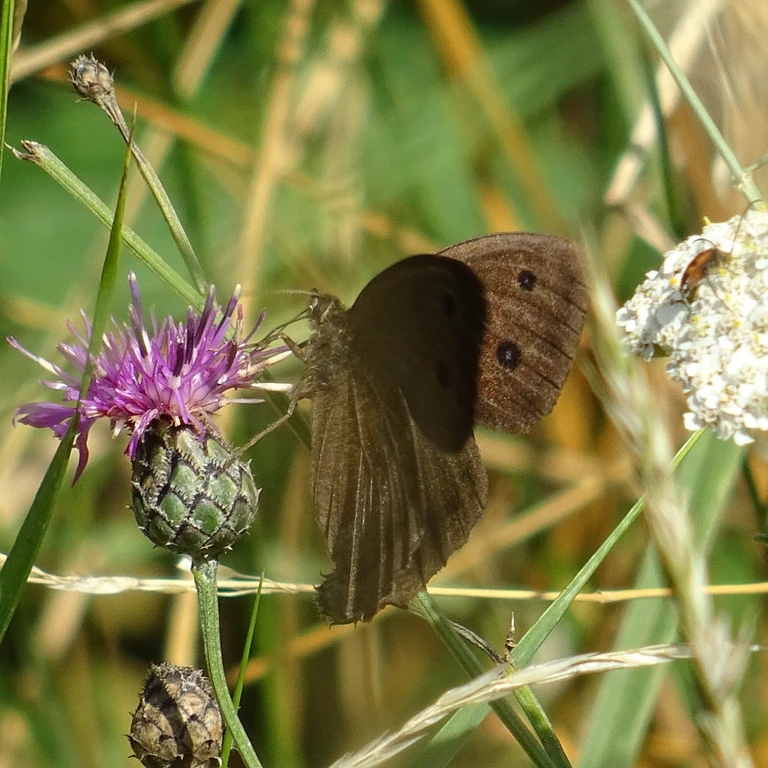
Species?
Minois dryas
